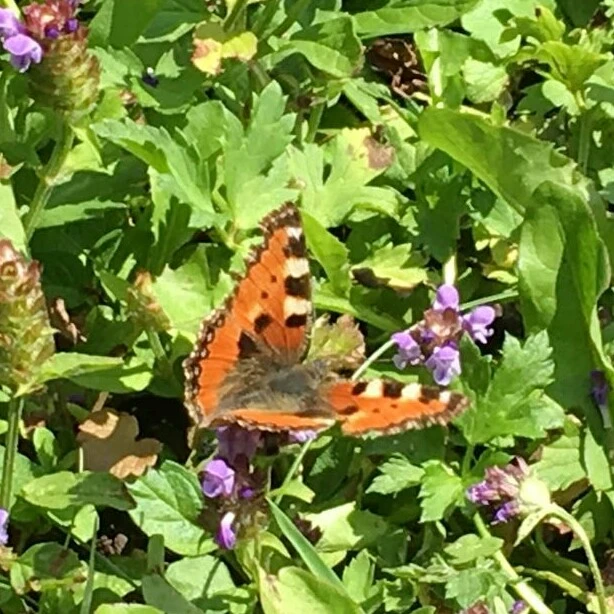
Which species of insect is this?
Aglais urticae
